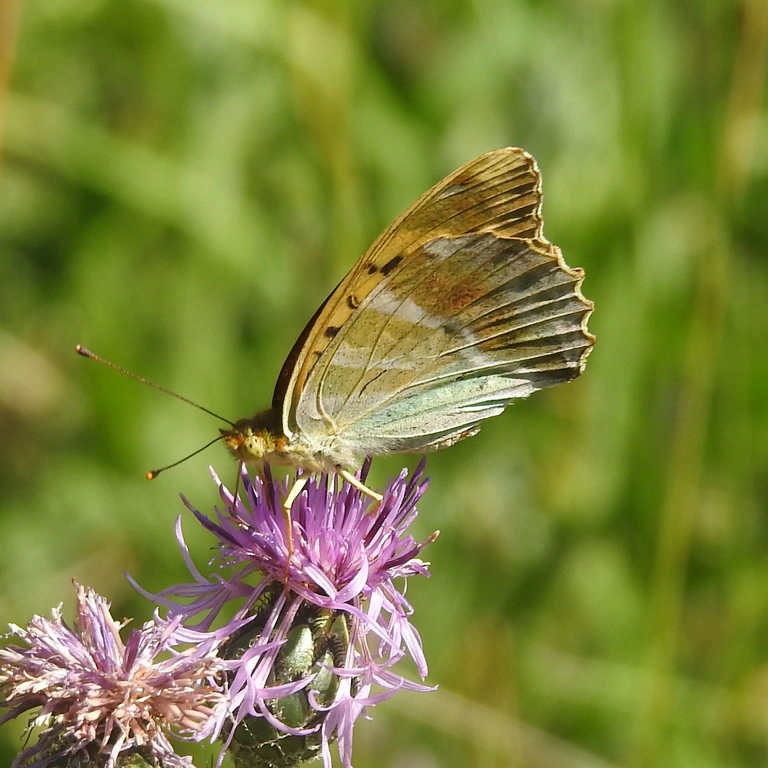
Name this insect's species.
Argynnis paphia
